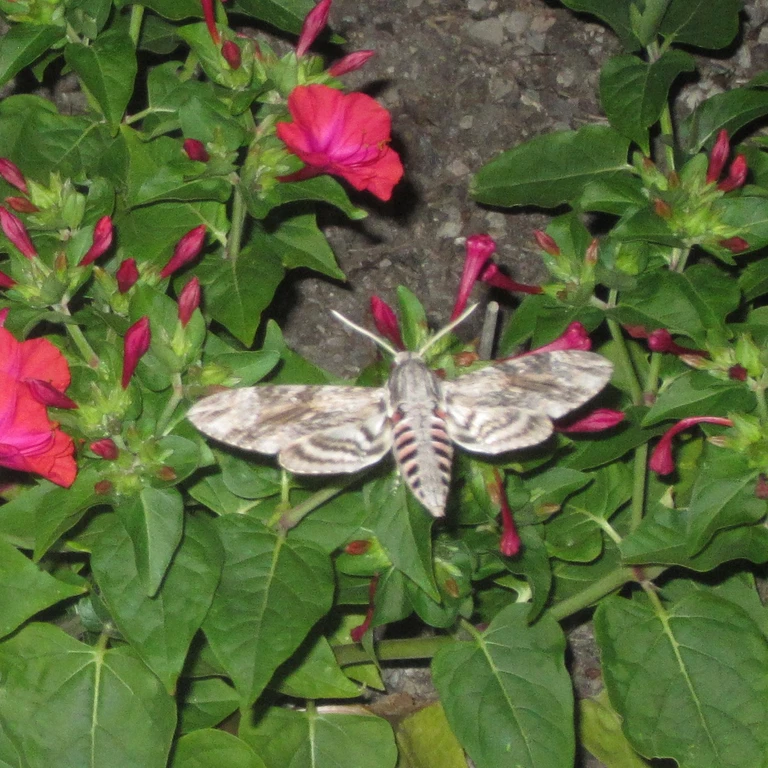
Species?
Agrius convolvuli
